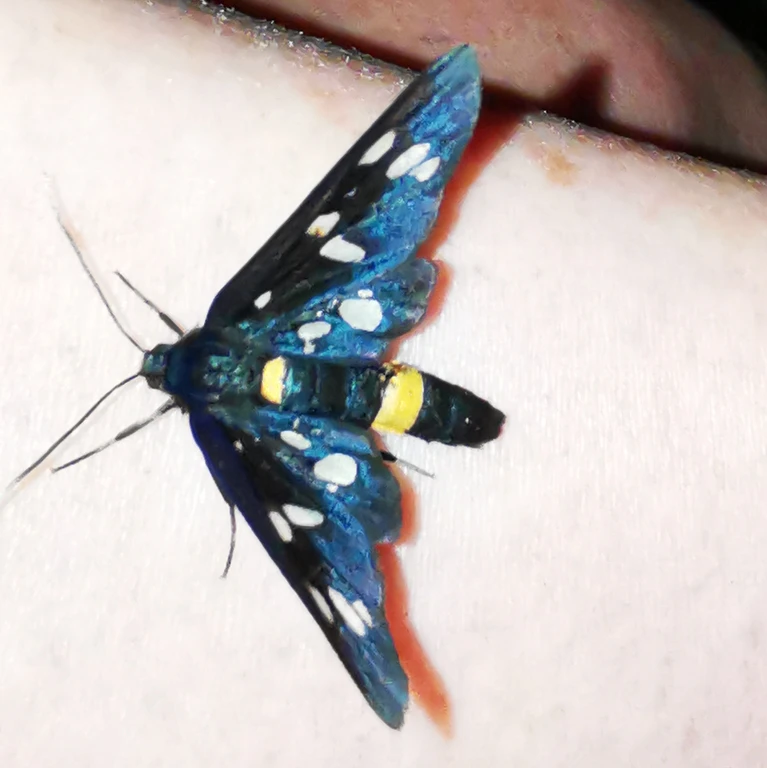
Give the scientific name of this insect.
Amata phegea
